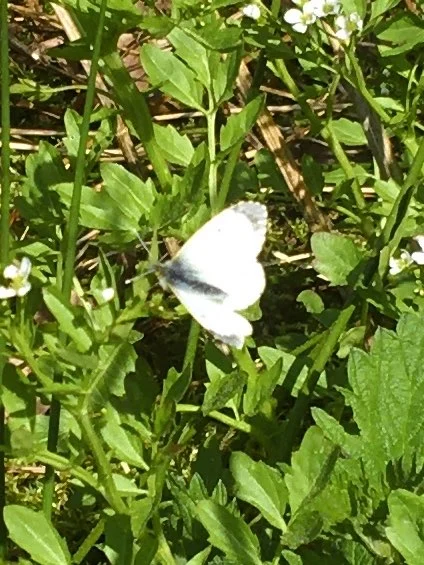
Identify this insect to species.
Anthocharis cardamines
